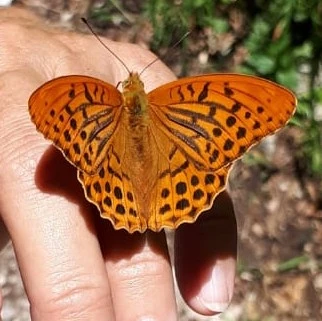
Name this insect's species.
Argynnis paphia
